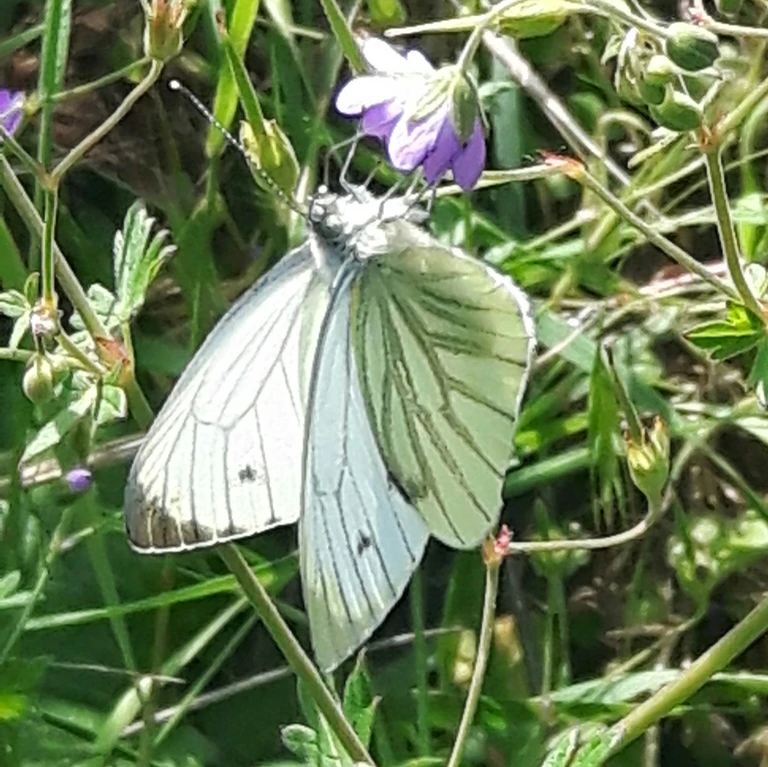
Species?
Pieris napi
